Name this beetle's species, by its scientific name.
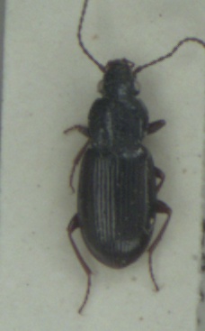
Pterostichus strenuus
